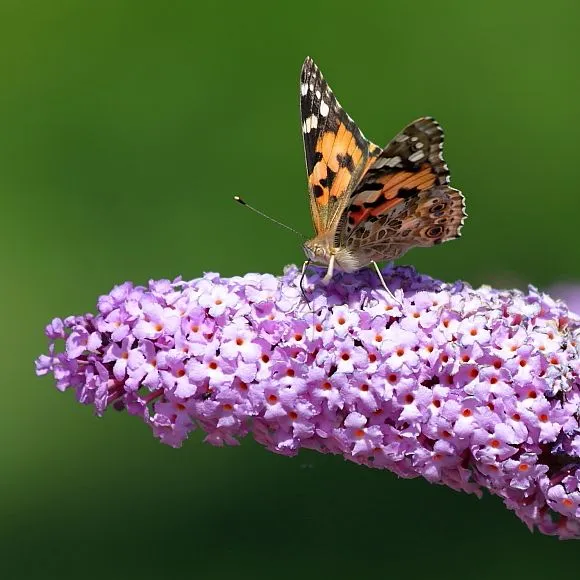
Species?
Vanessa cardui
